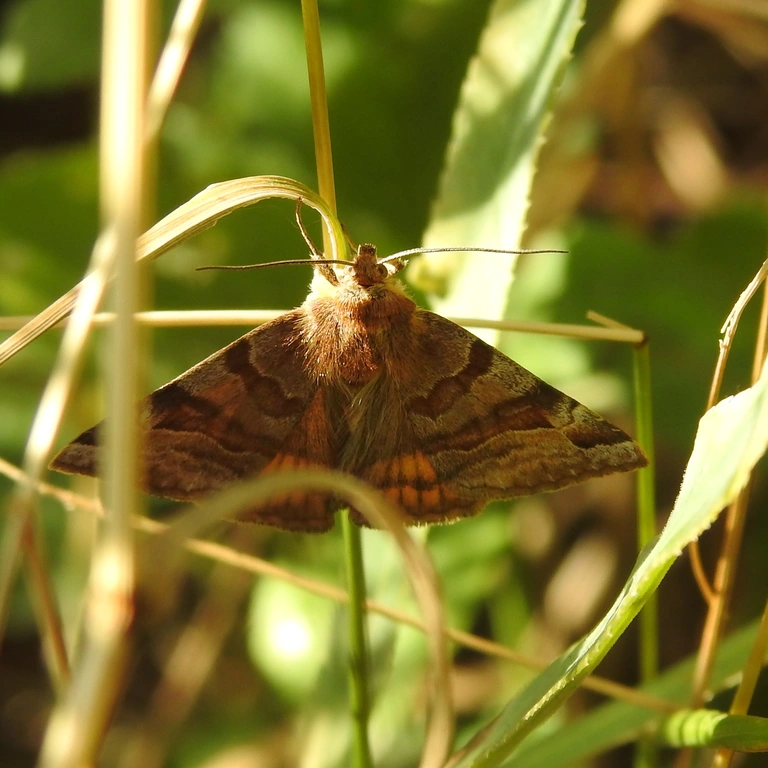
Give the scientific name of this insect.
Euclidia glyphica
